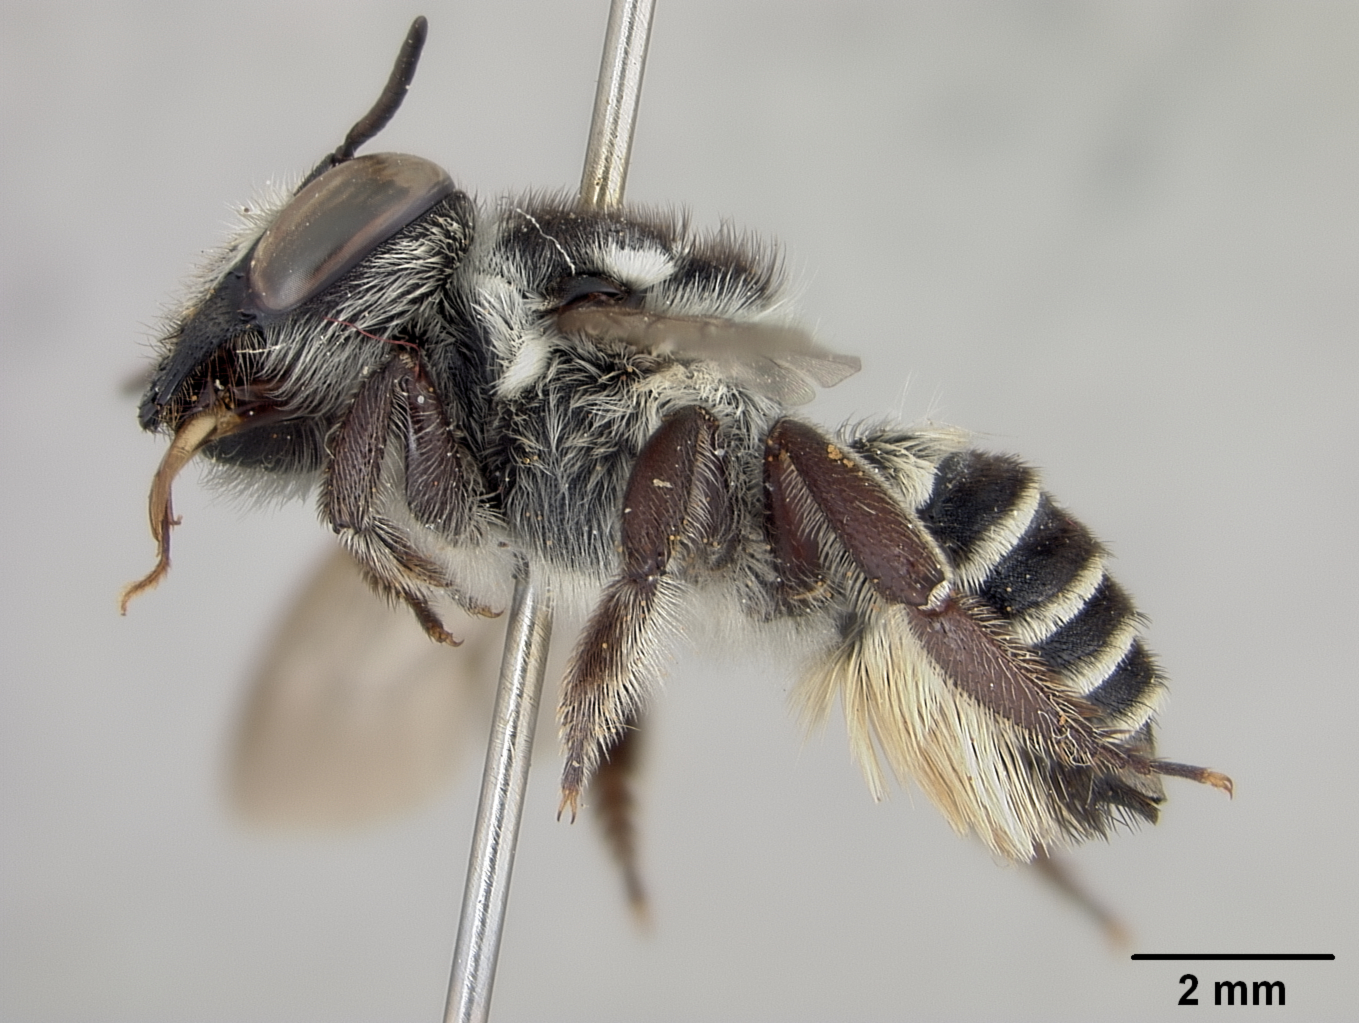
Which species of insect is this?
Megachile jerryrozeni
